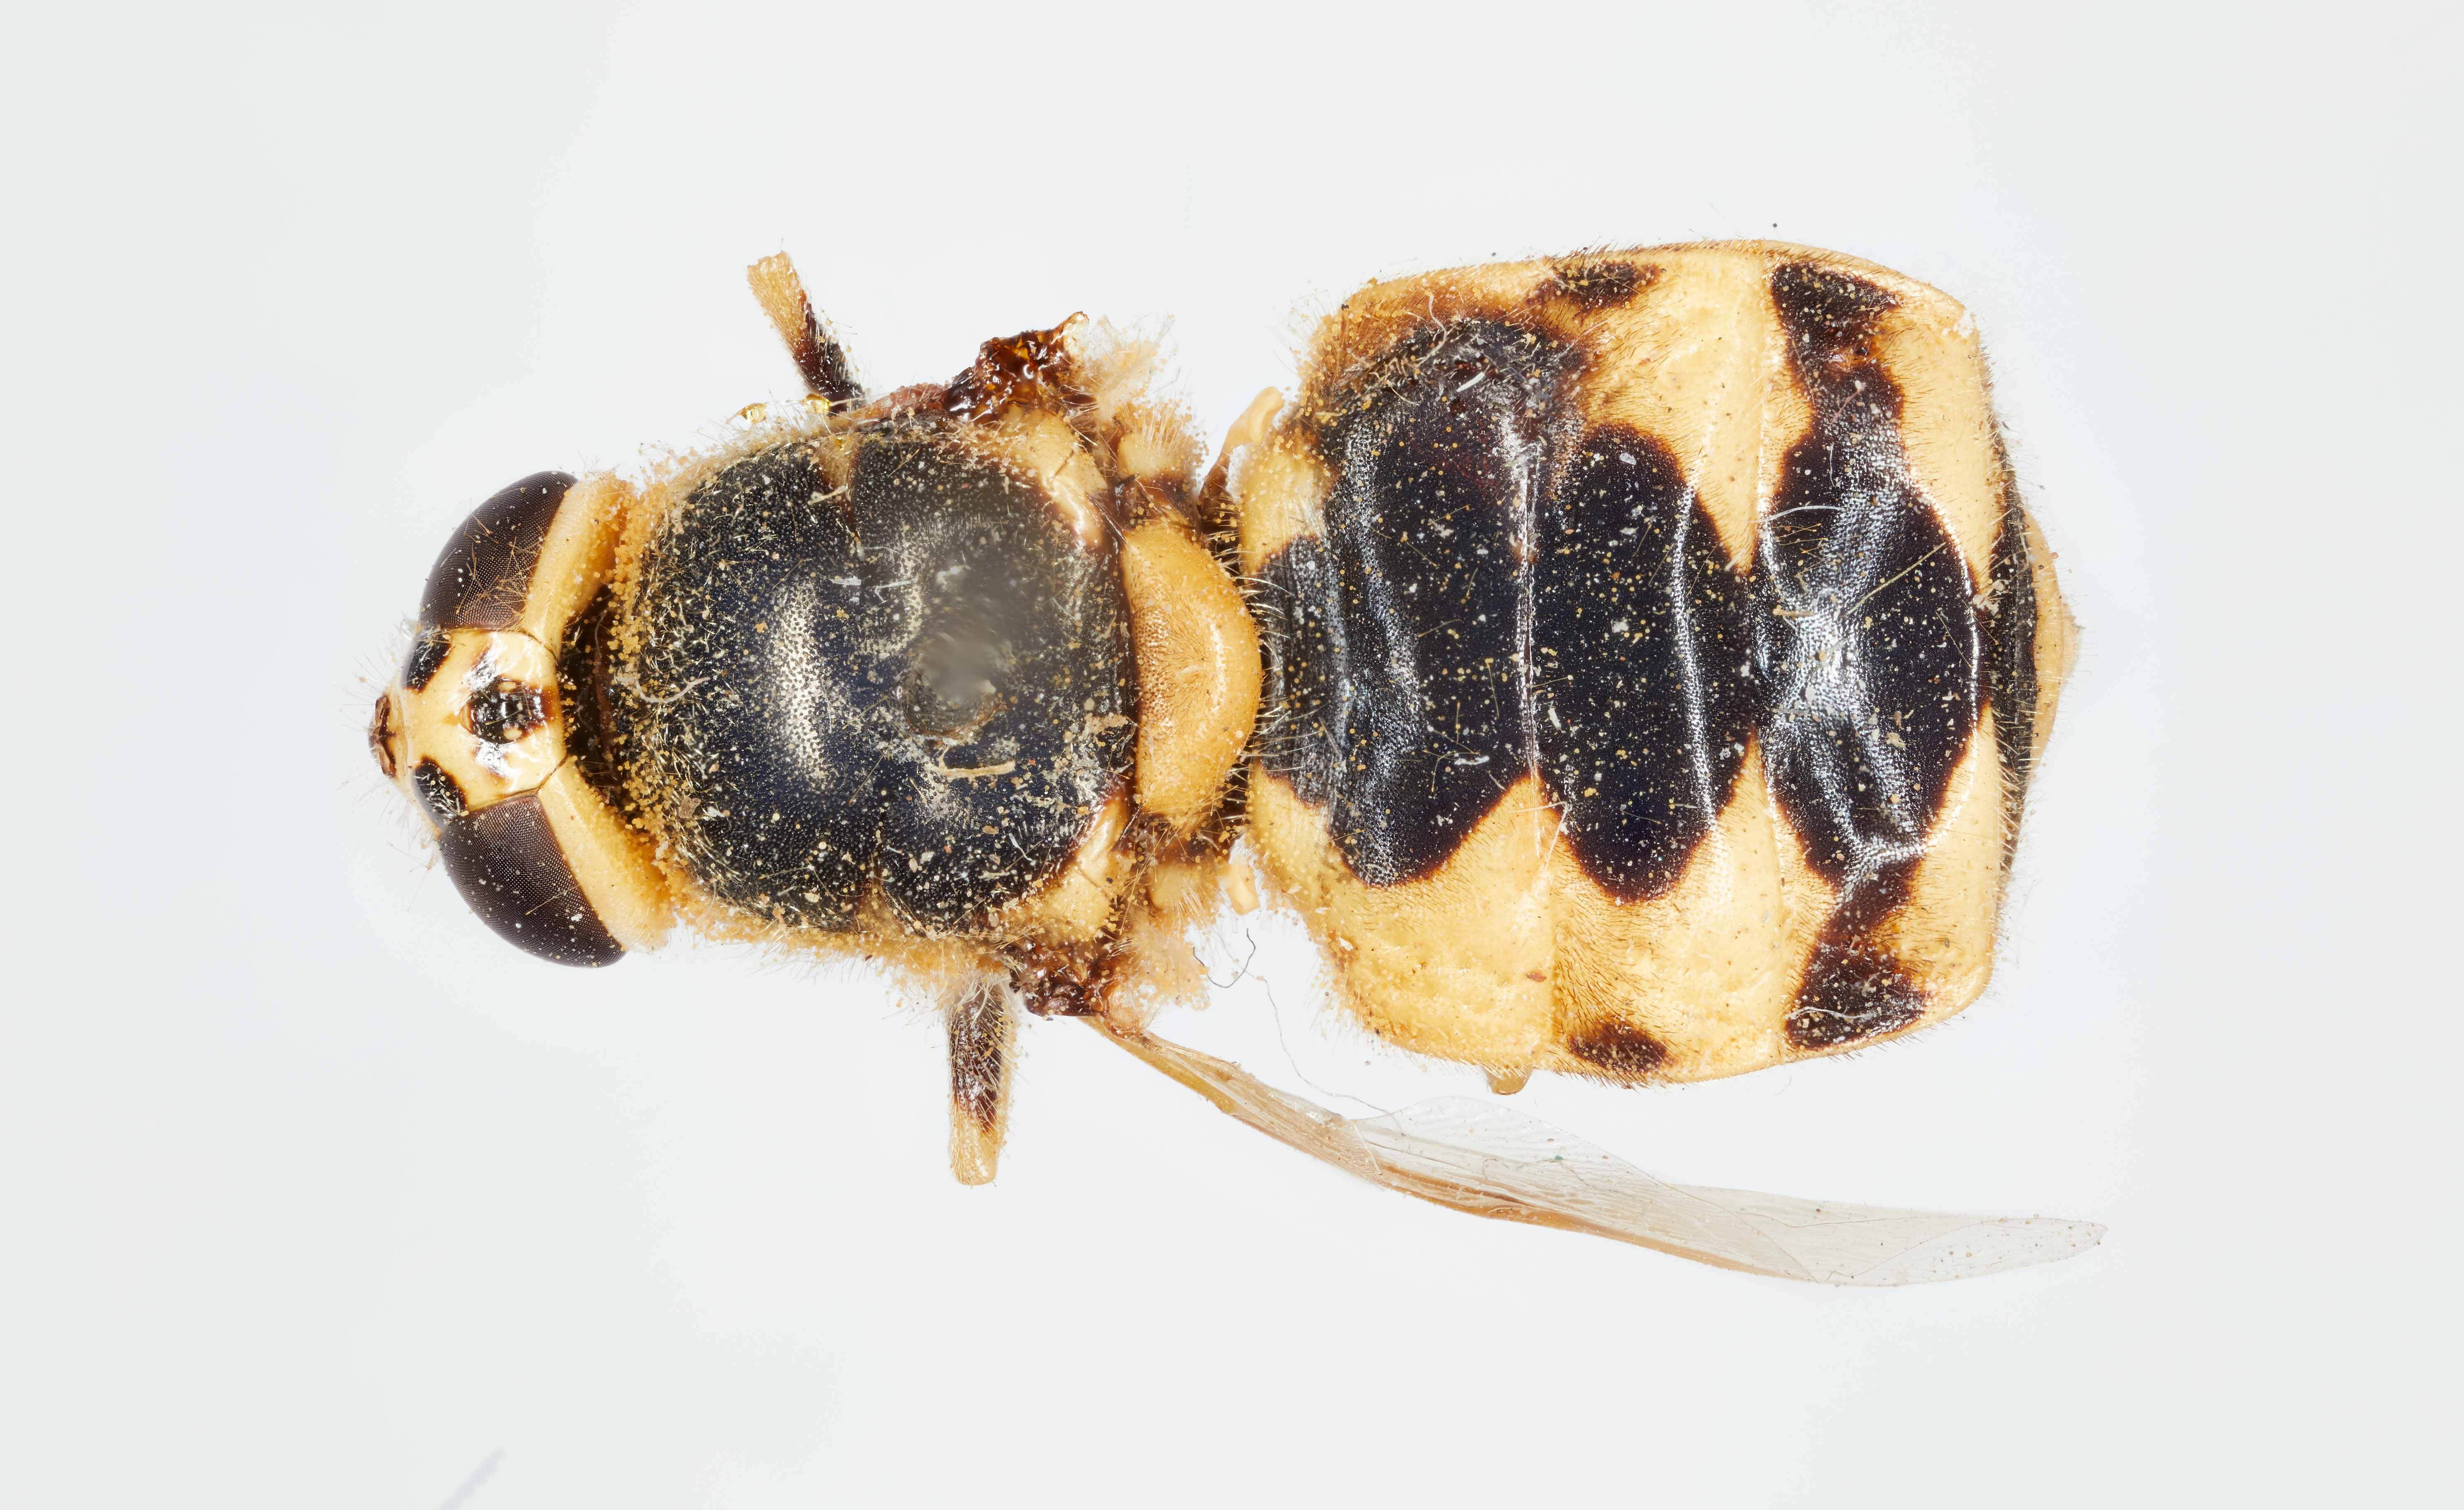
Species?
Odontomyia nuda
